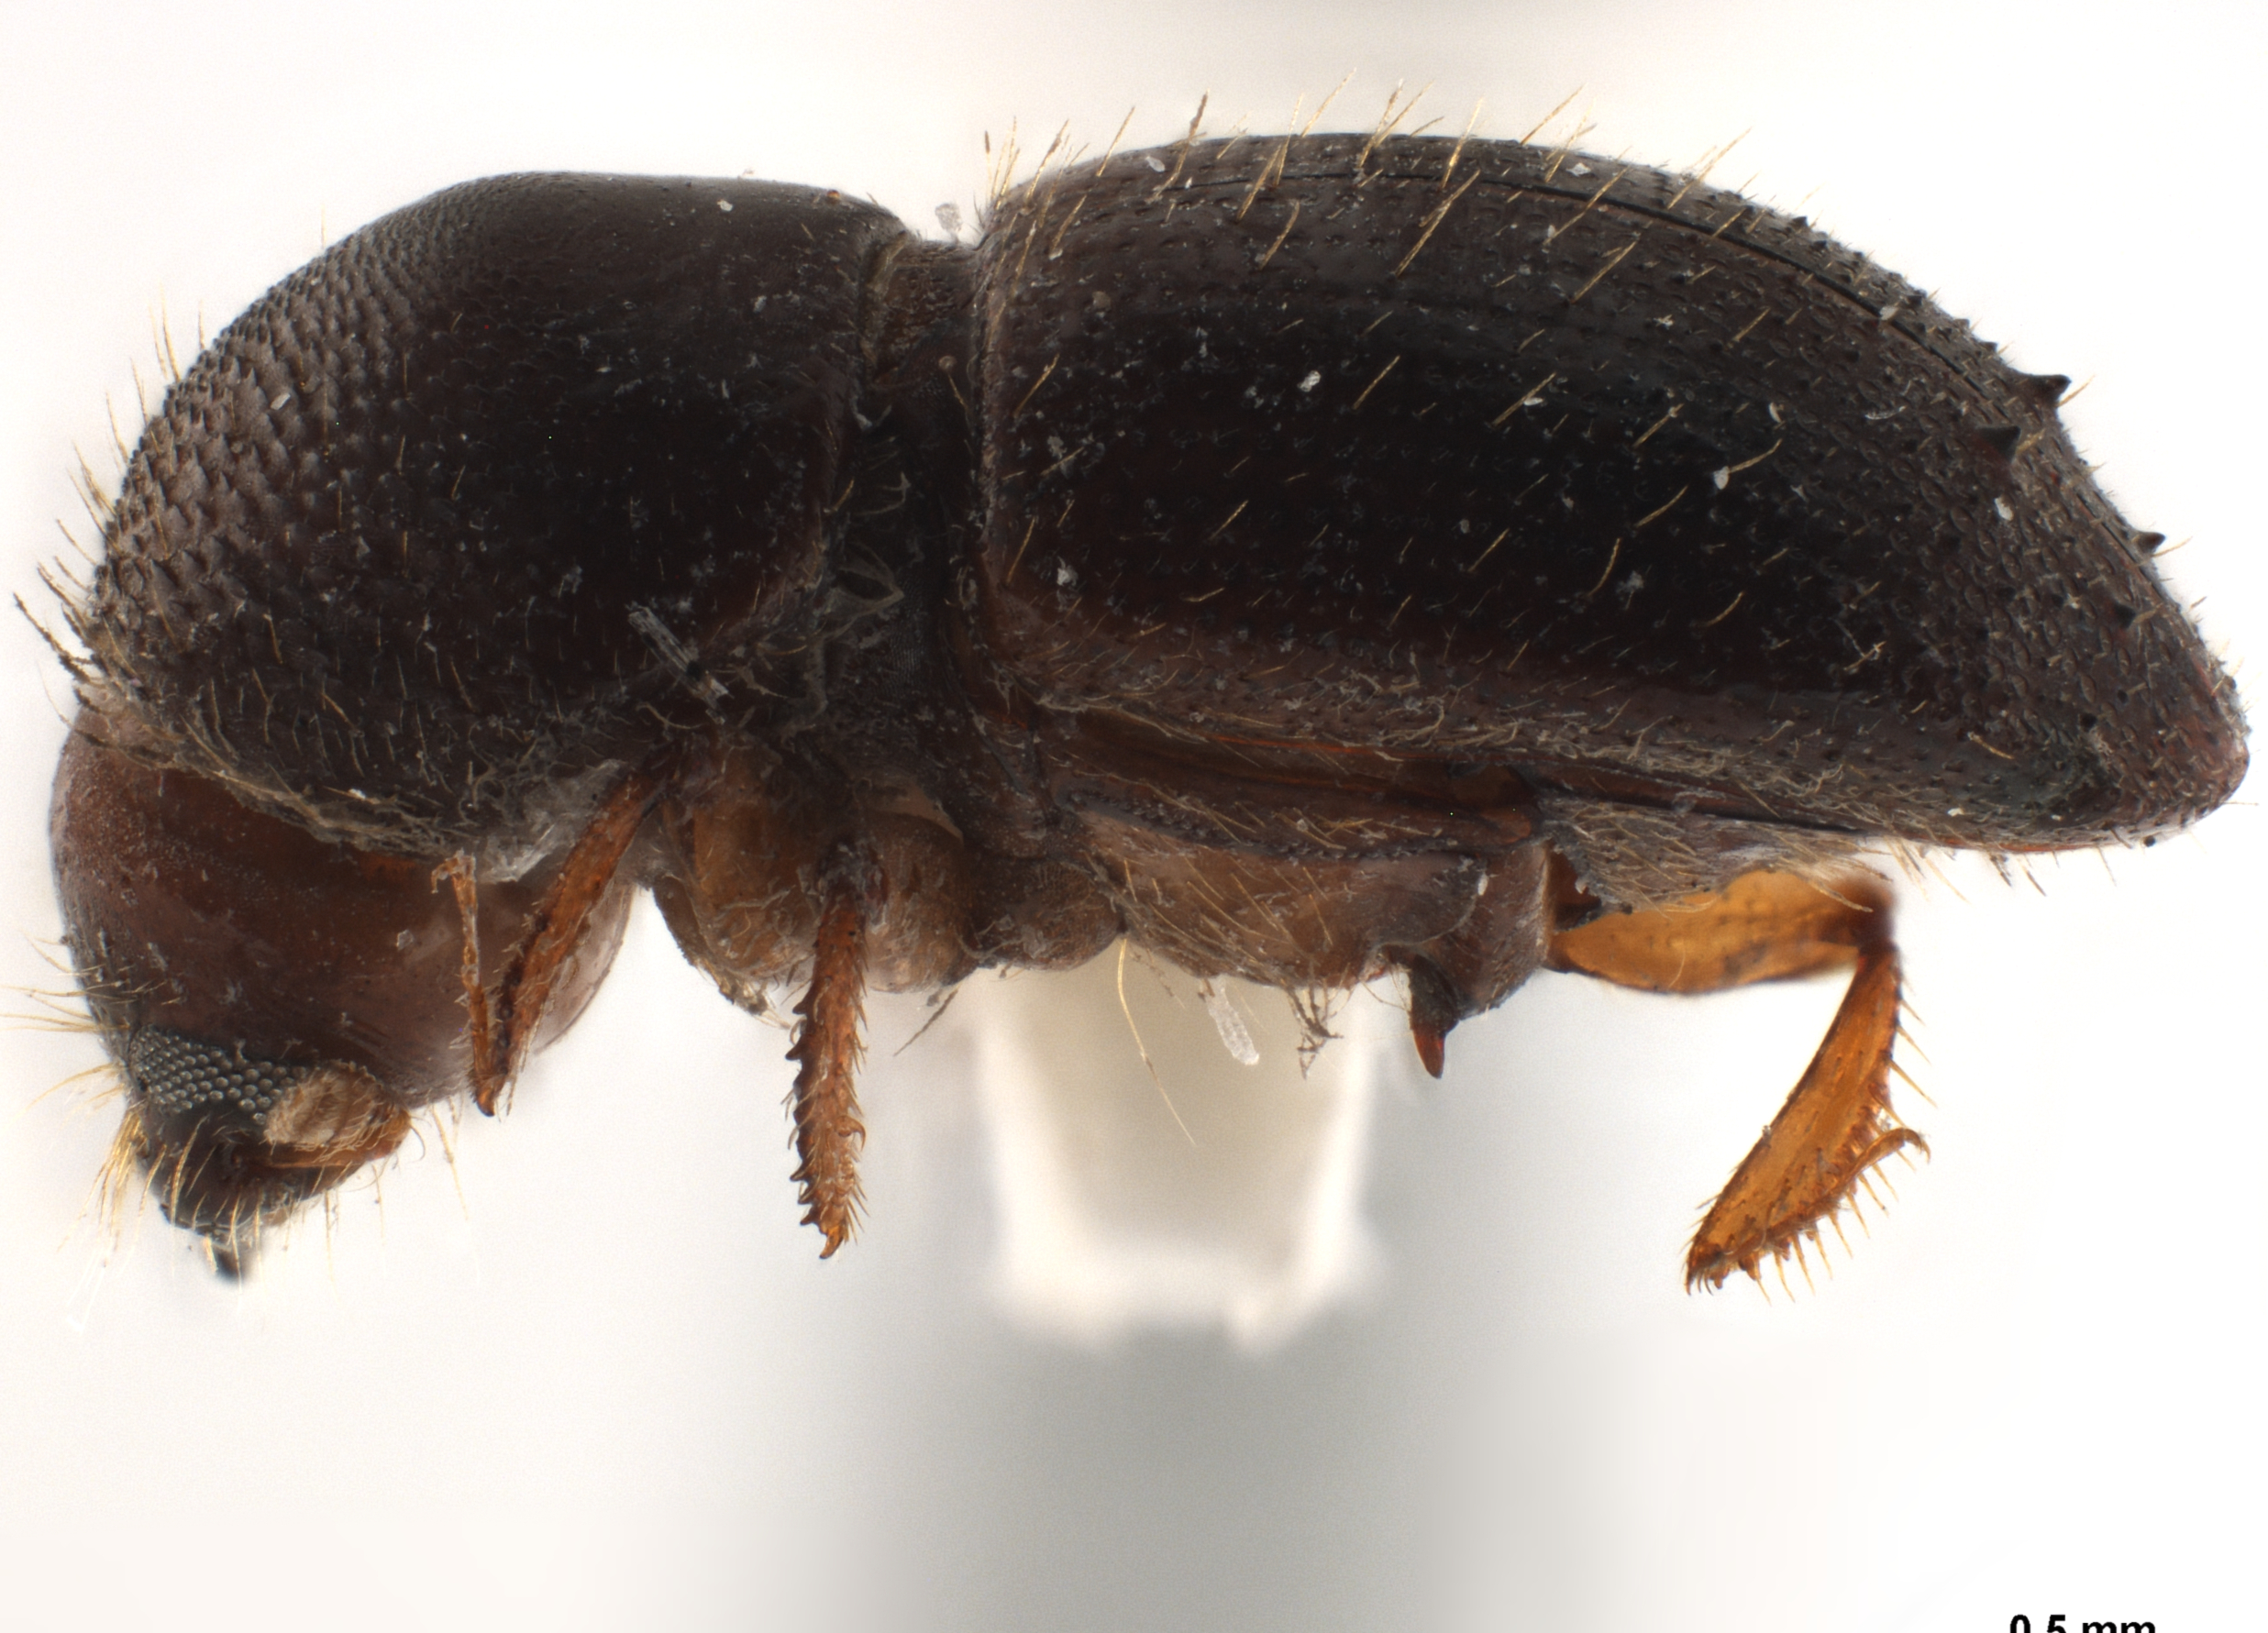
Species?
Euwallacea dilatatiformis
